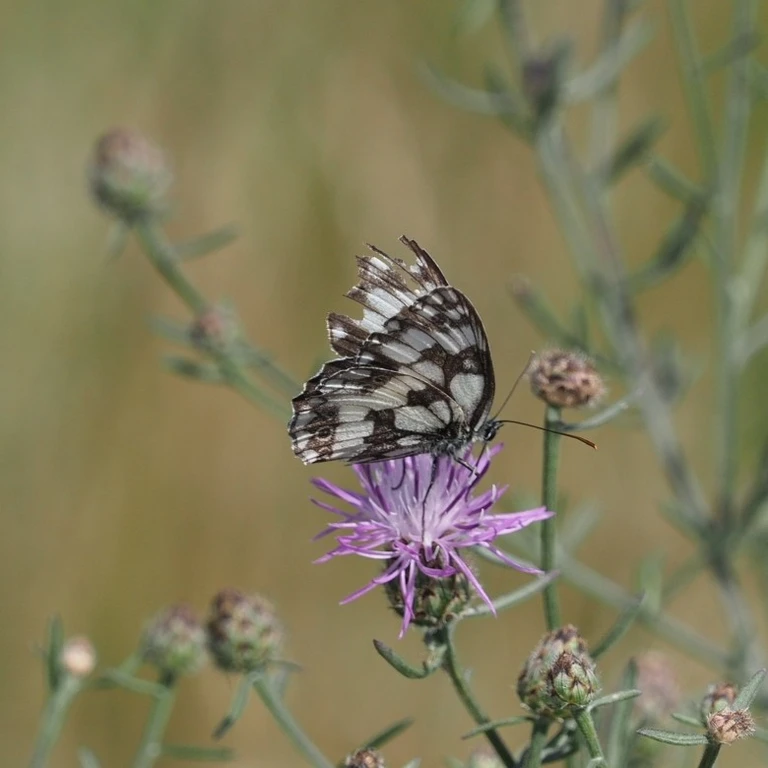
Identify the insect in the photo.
Melanargia galathea
